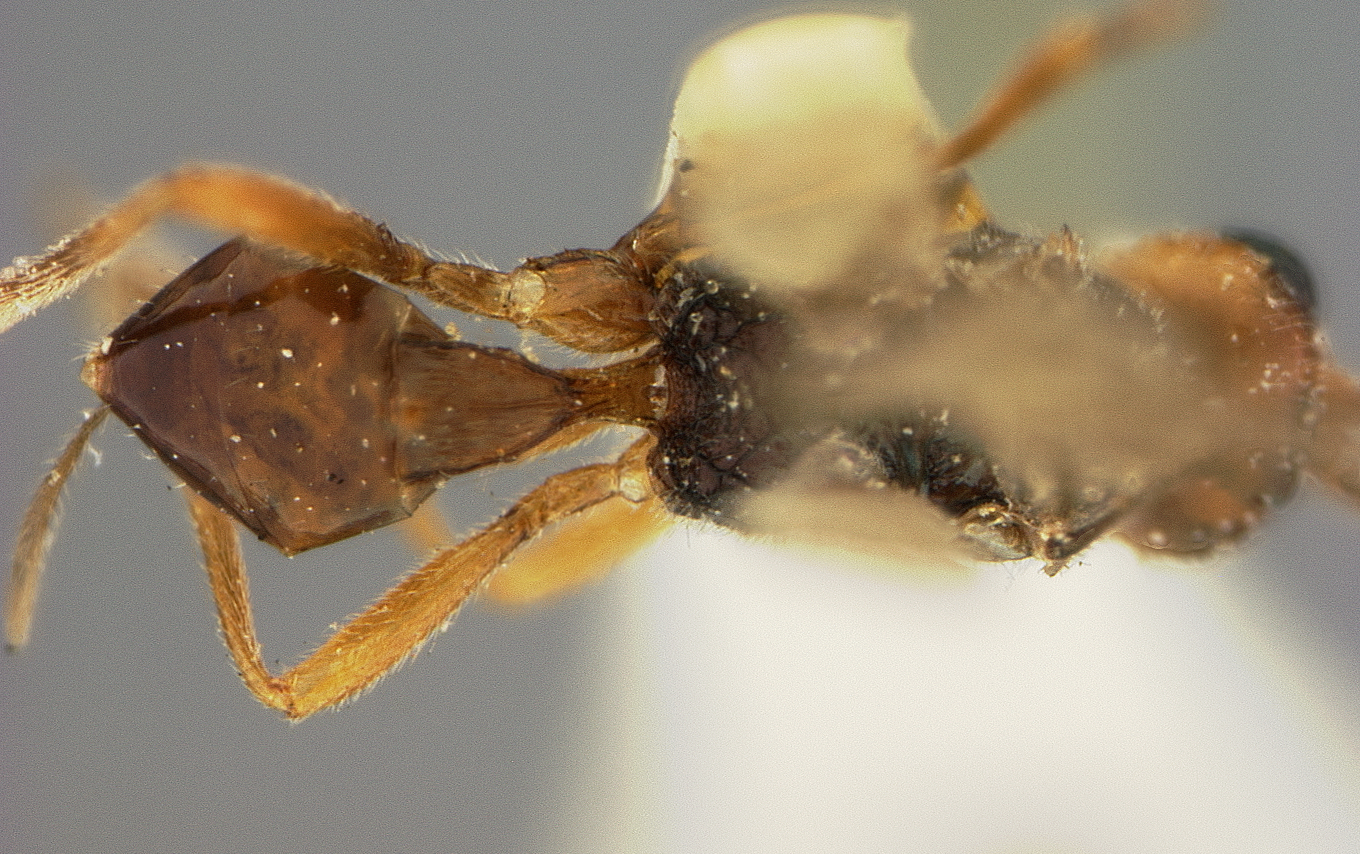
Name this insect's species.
Perilitus gastrophysae
